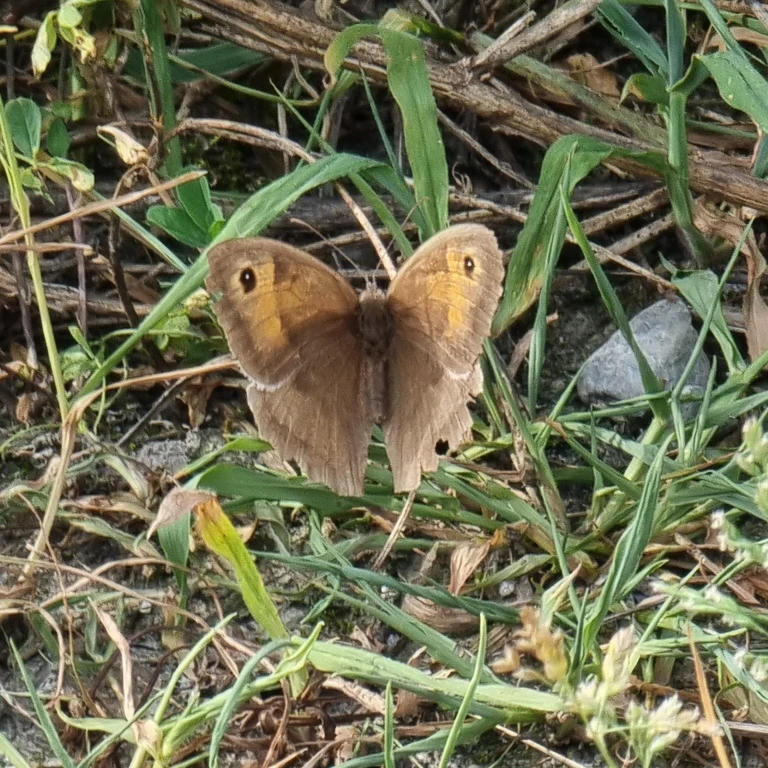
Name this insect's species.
Maniola jurtina
